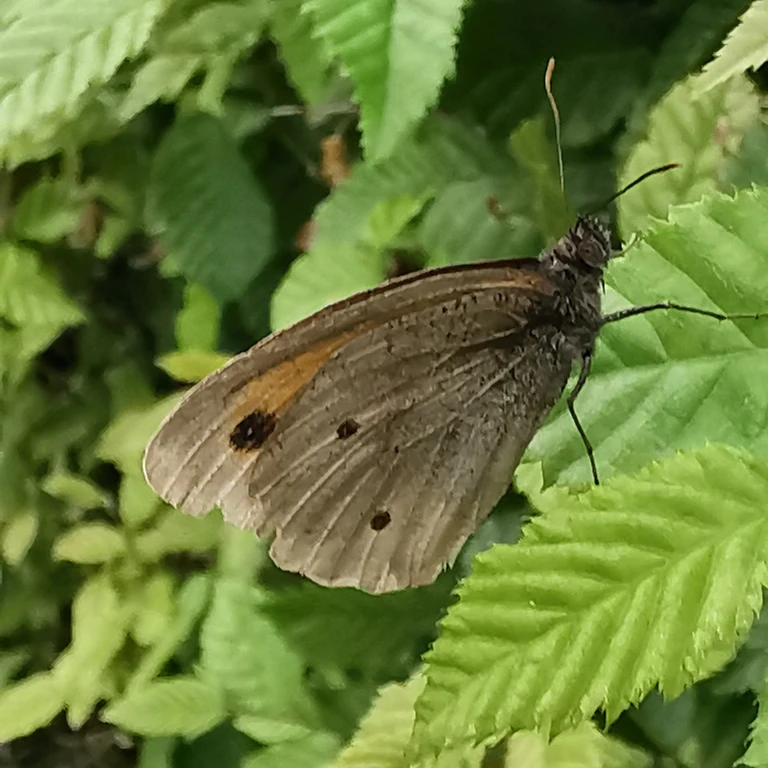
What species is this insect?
Maniola jurtina
